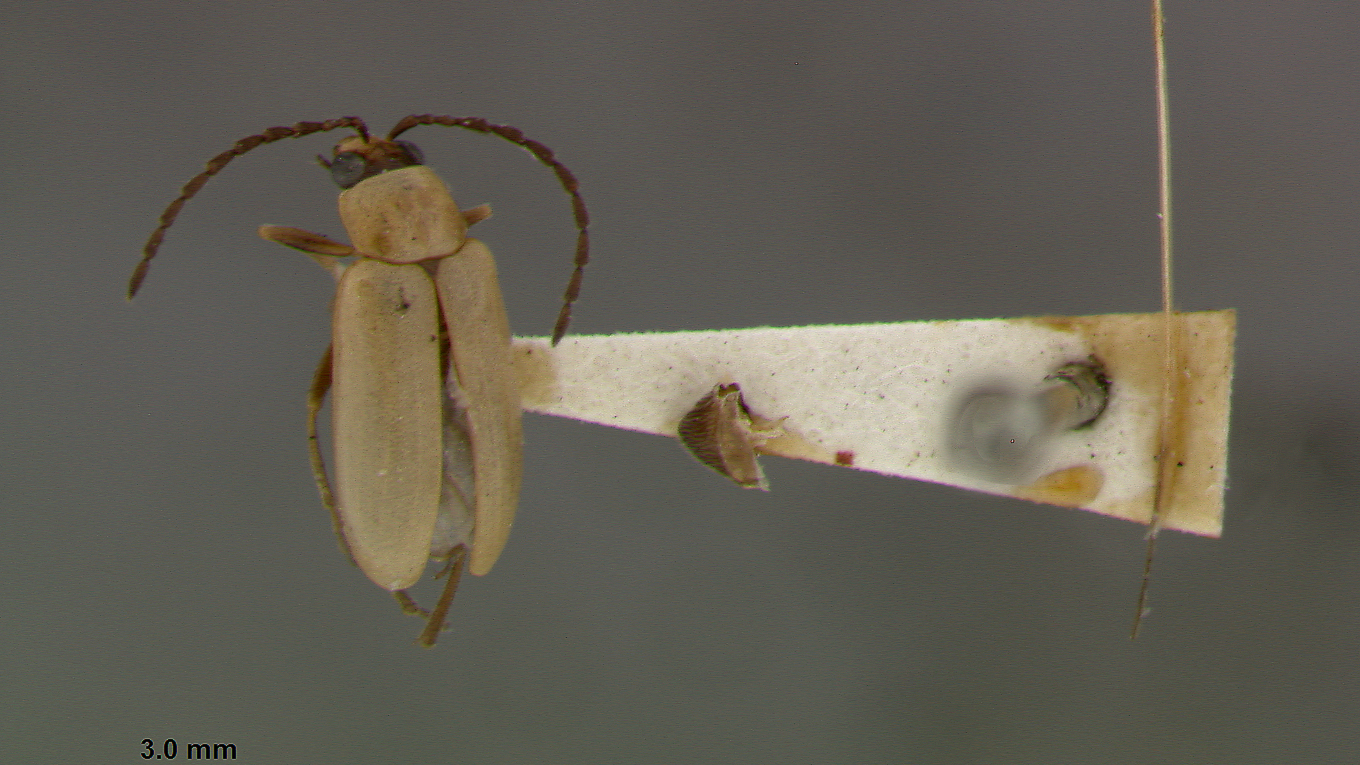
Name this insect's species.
Luperodes popenoei
